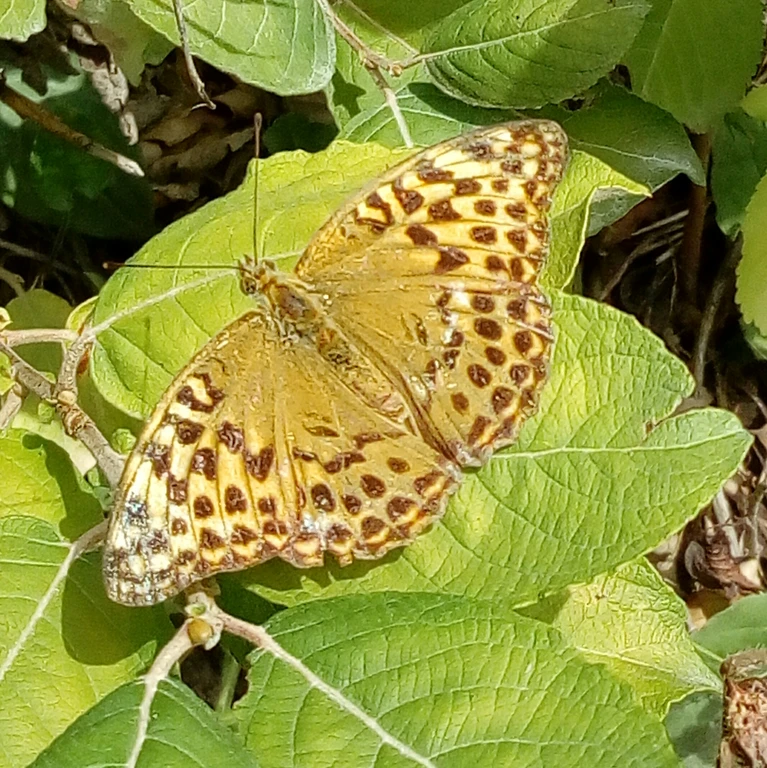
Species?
Argynnis paphia
